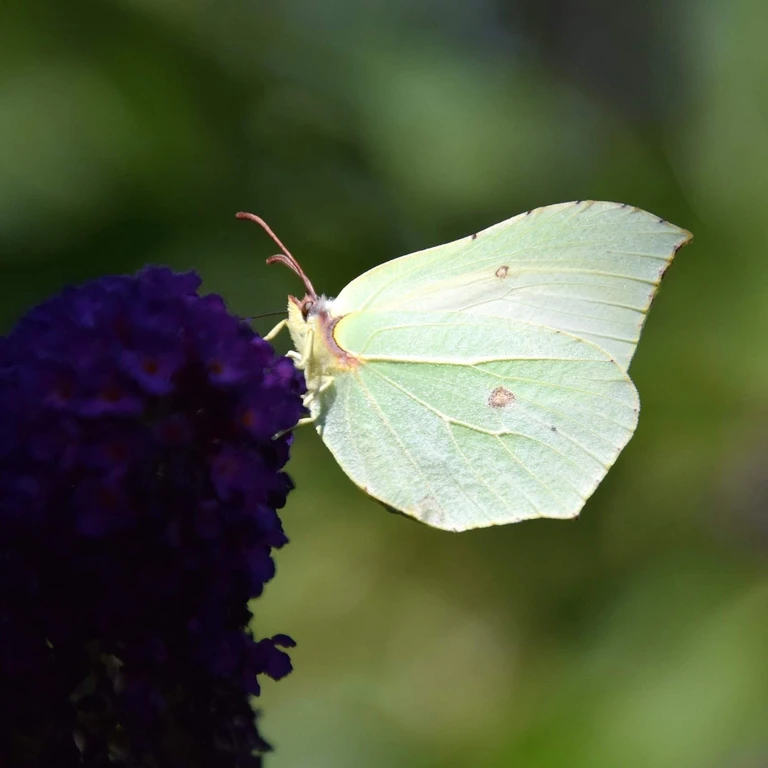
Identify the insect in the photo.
Gonepteryx rhamni
